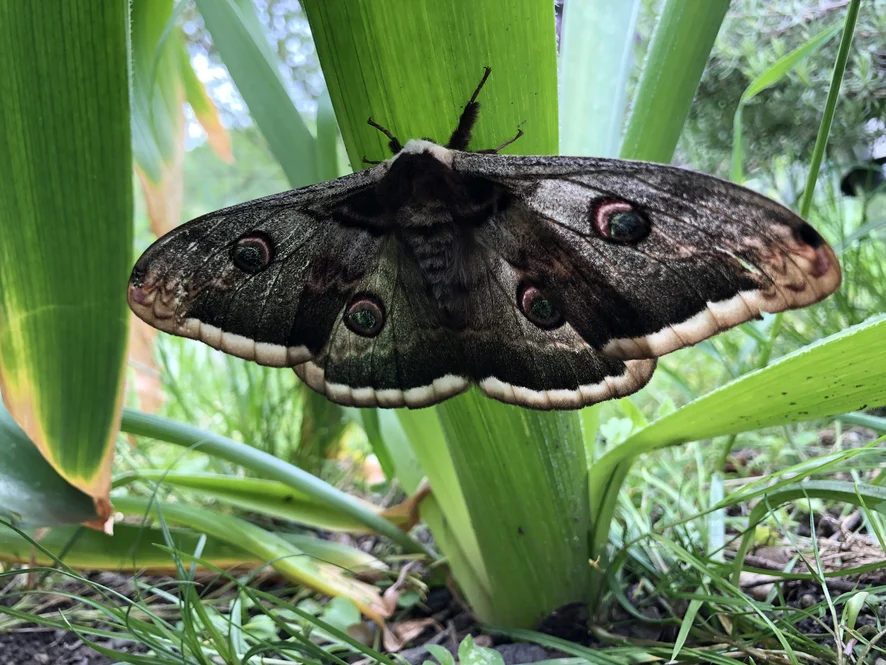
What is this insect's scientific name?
Saturnia pyri
